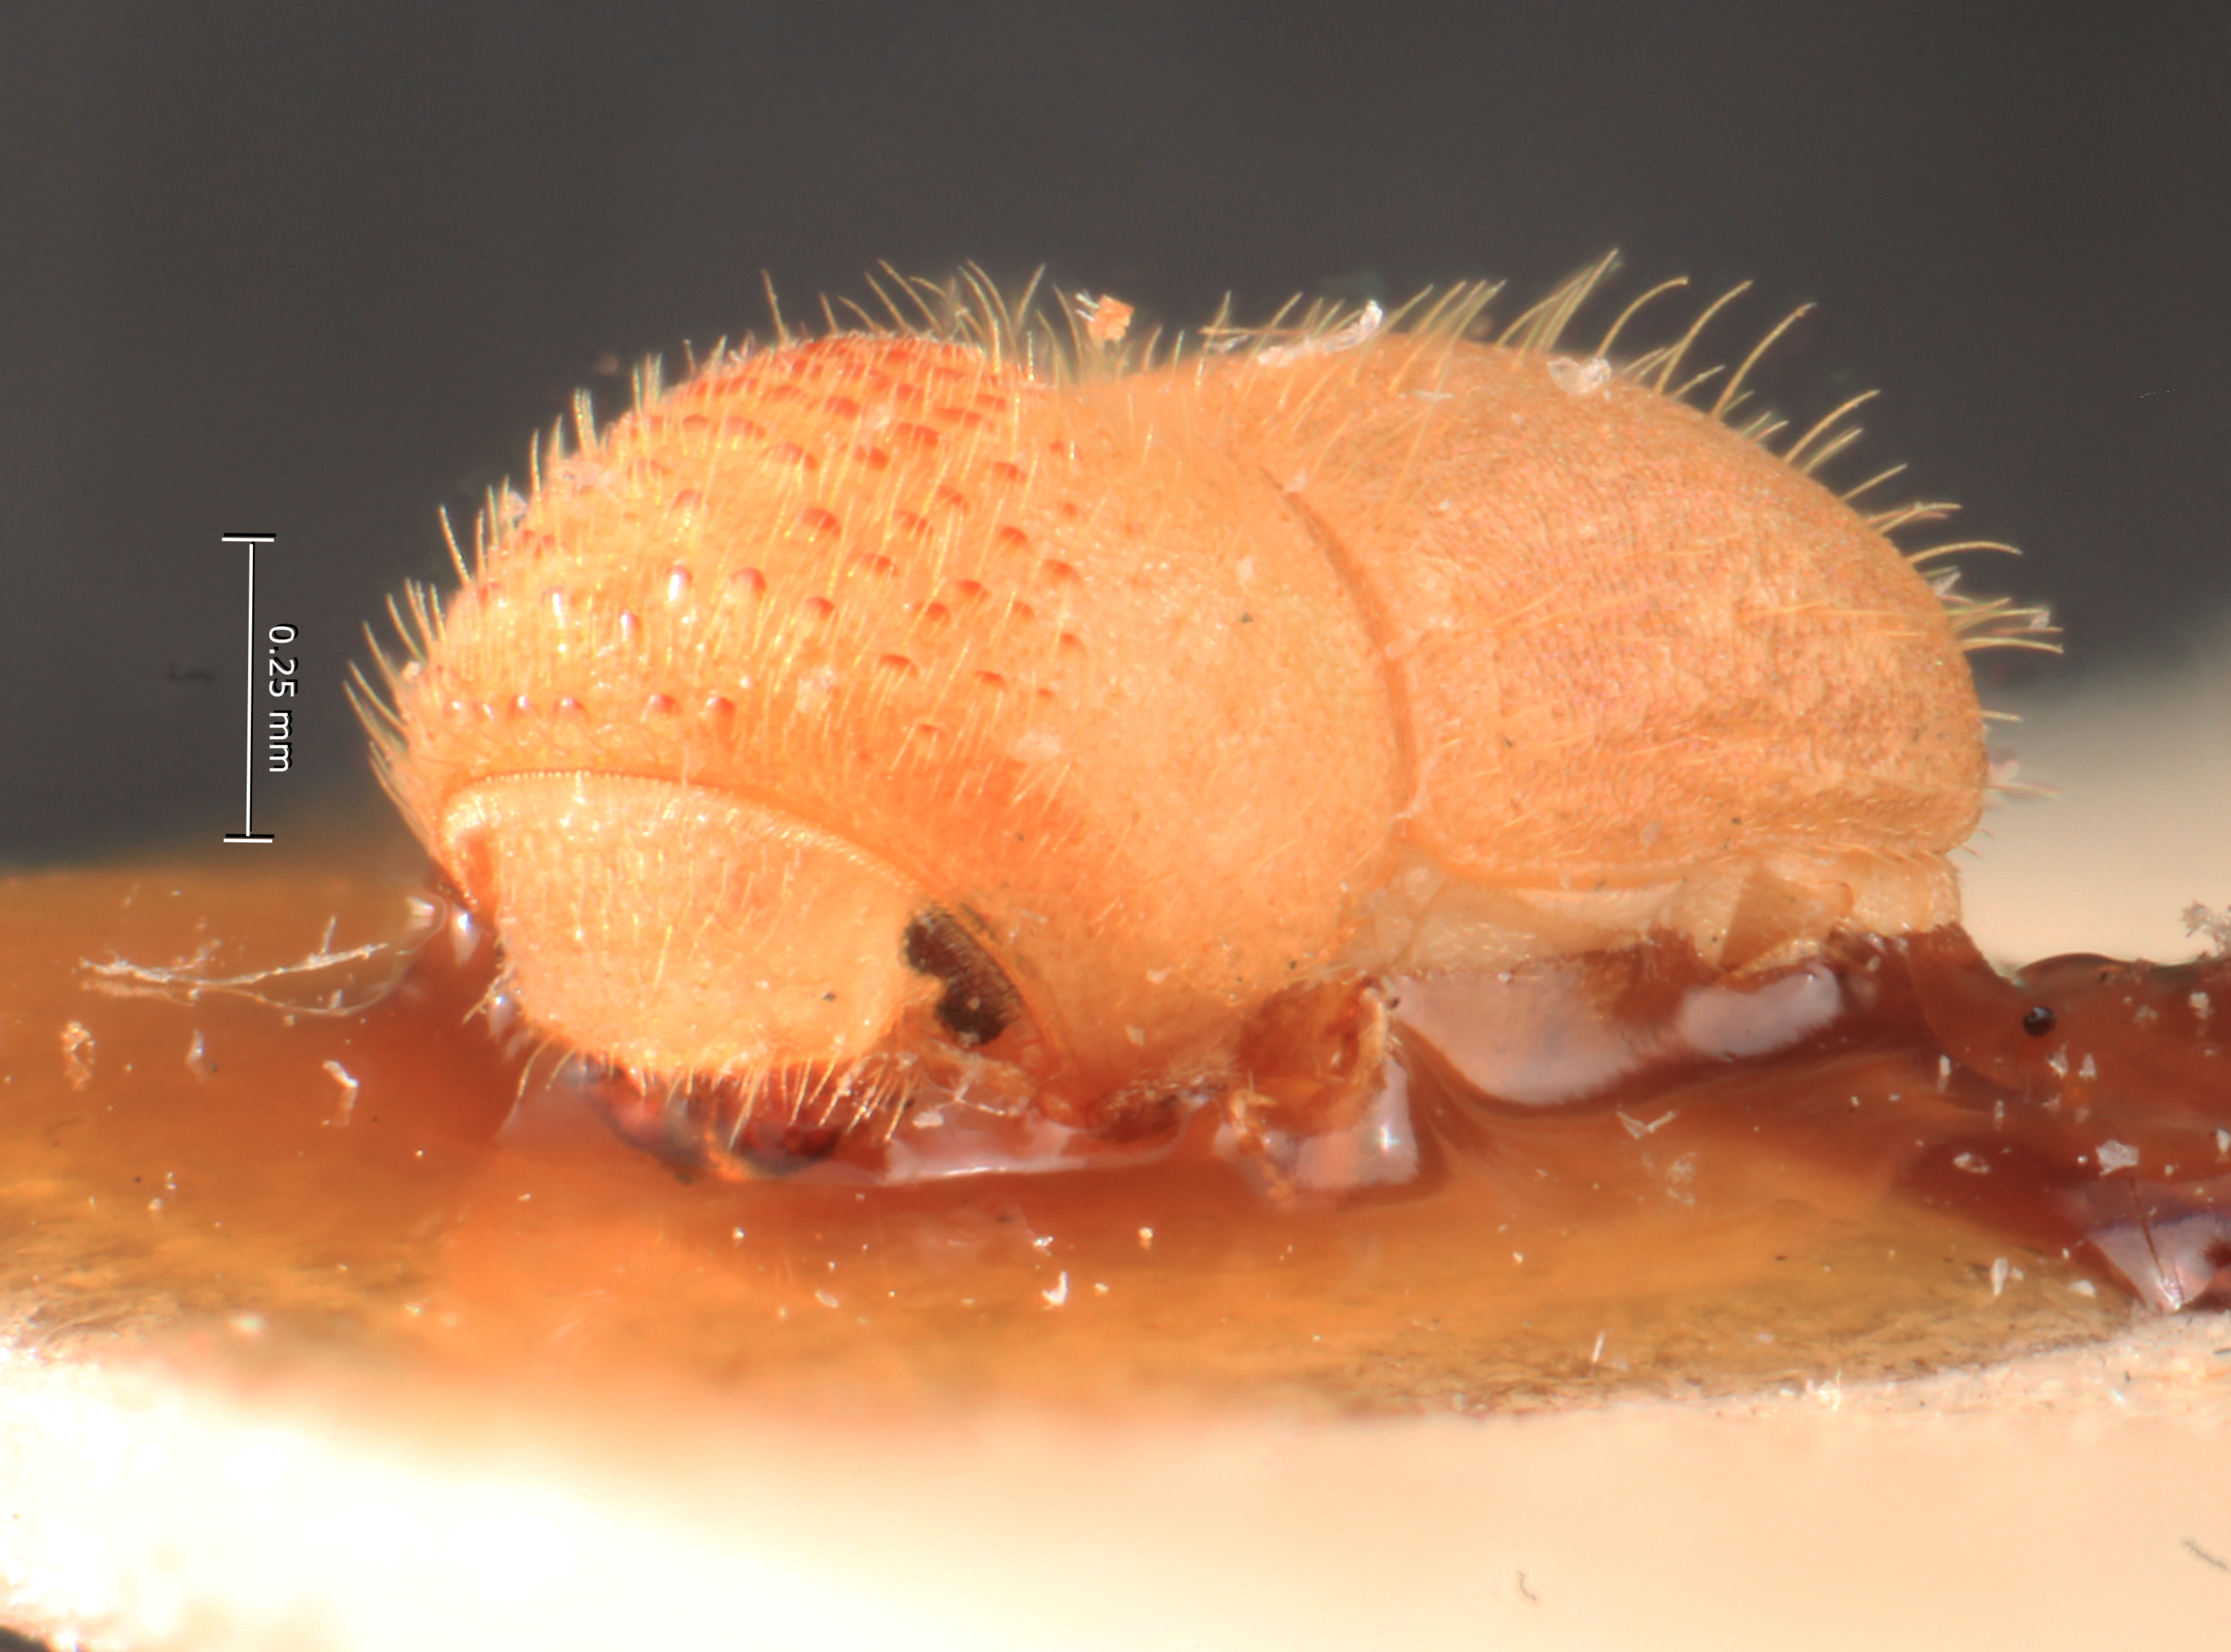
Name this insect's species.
Hypocryphalus brevior
